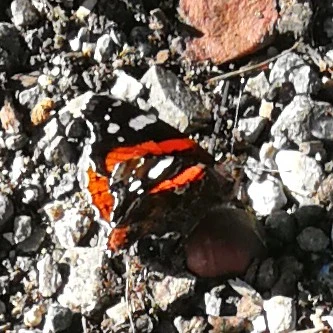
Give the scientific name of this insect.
Vanessa atalanta
